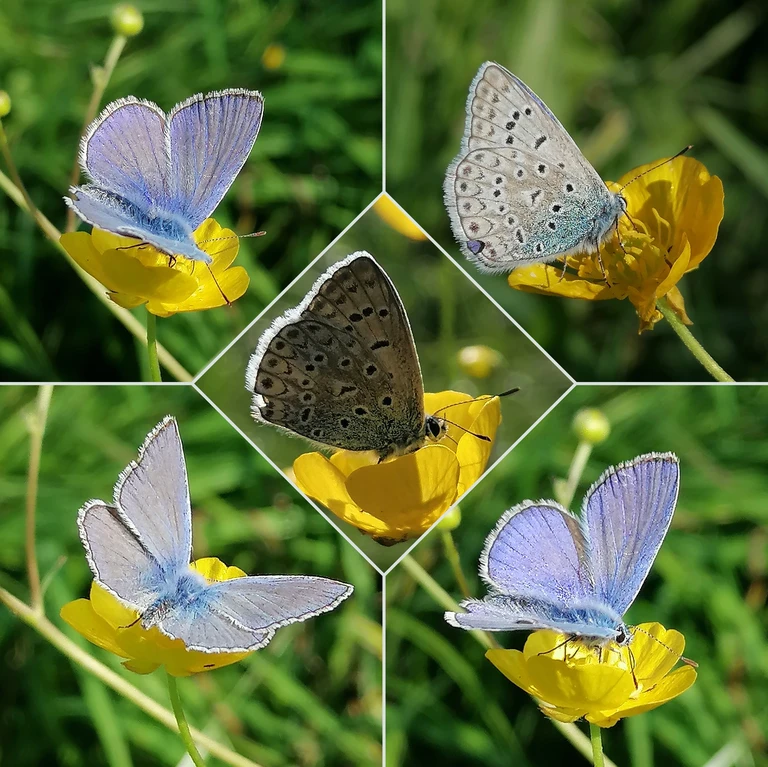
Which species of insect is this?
Polyommatus icarus
